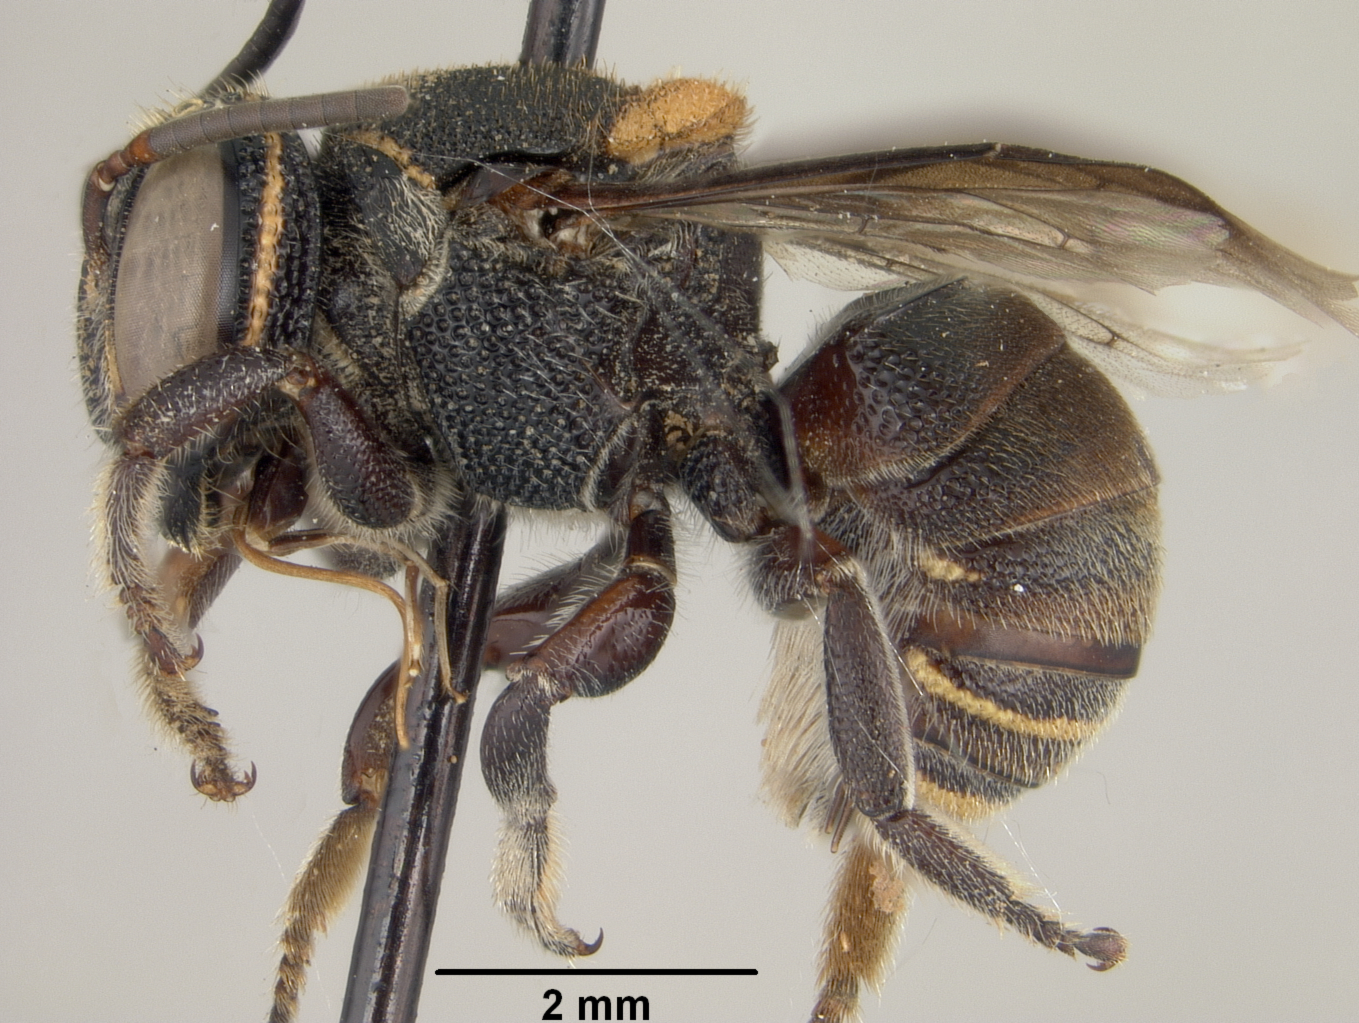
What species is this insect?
Dianthidium nitidipes
